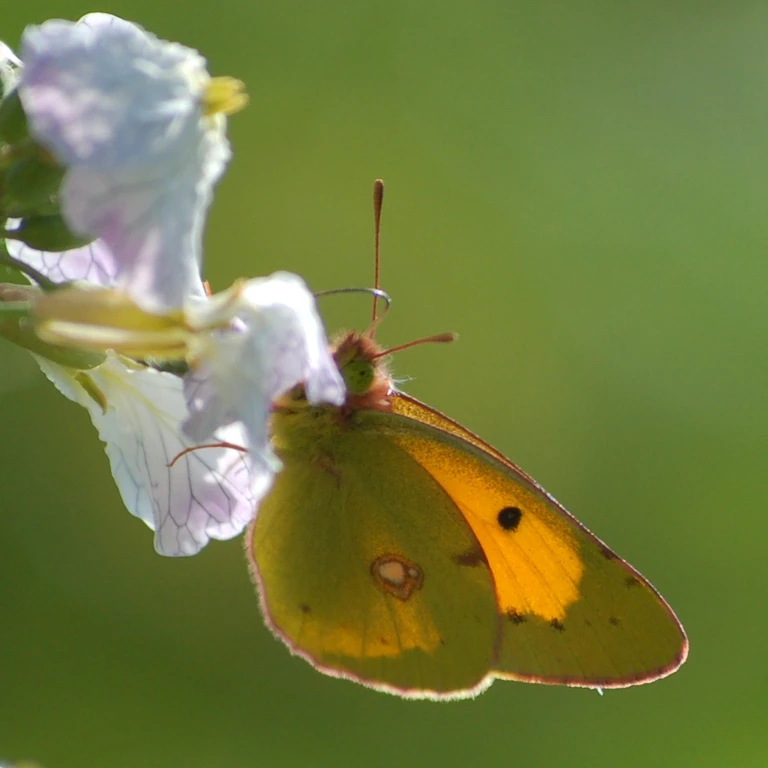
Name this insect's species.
Colias croceus
